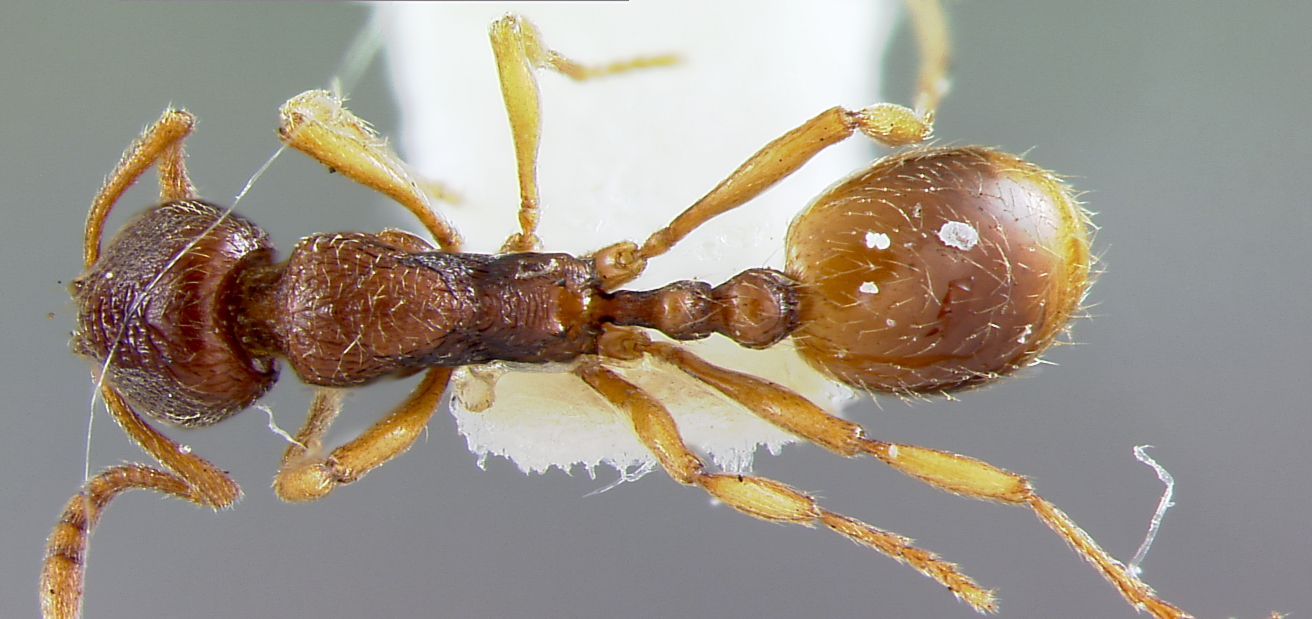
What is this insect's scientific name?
Stenamma occidentale
